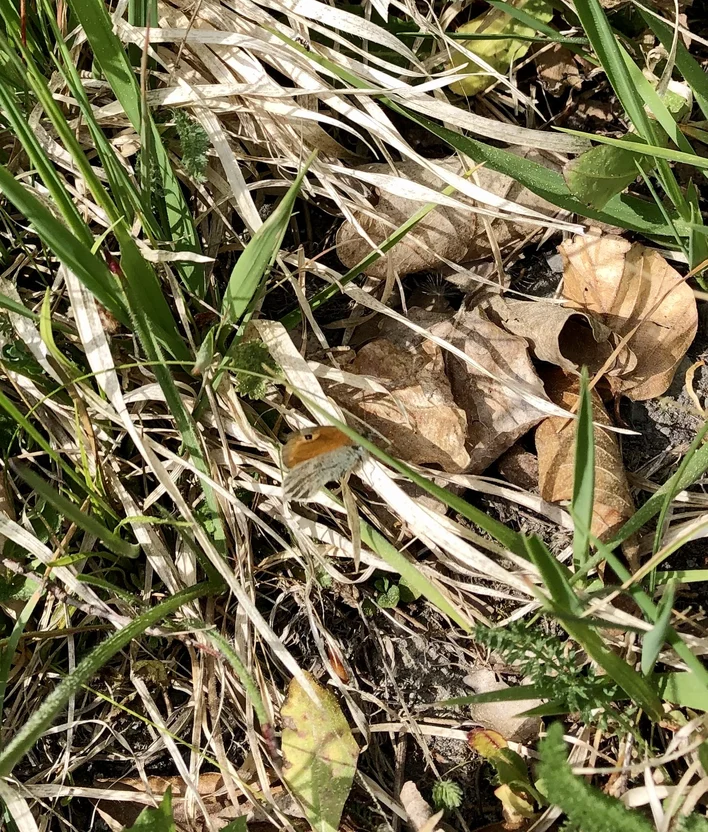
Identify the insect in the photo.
Coenonympha pamphilus
